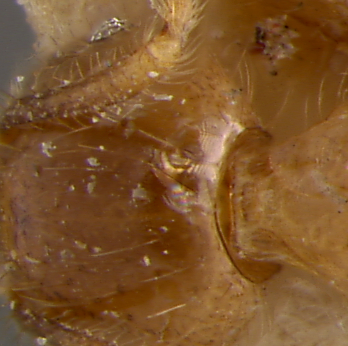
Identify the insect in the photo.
Pheidole havilandi
